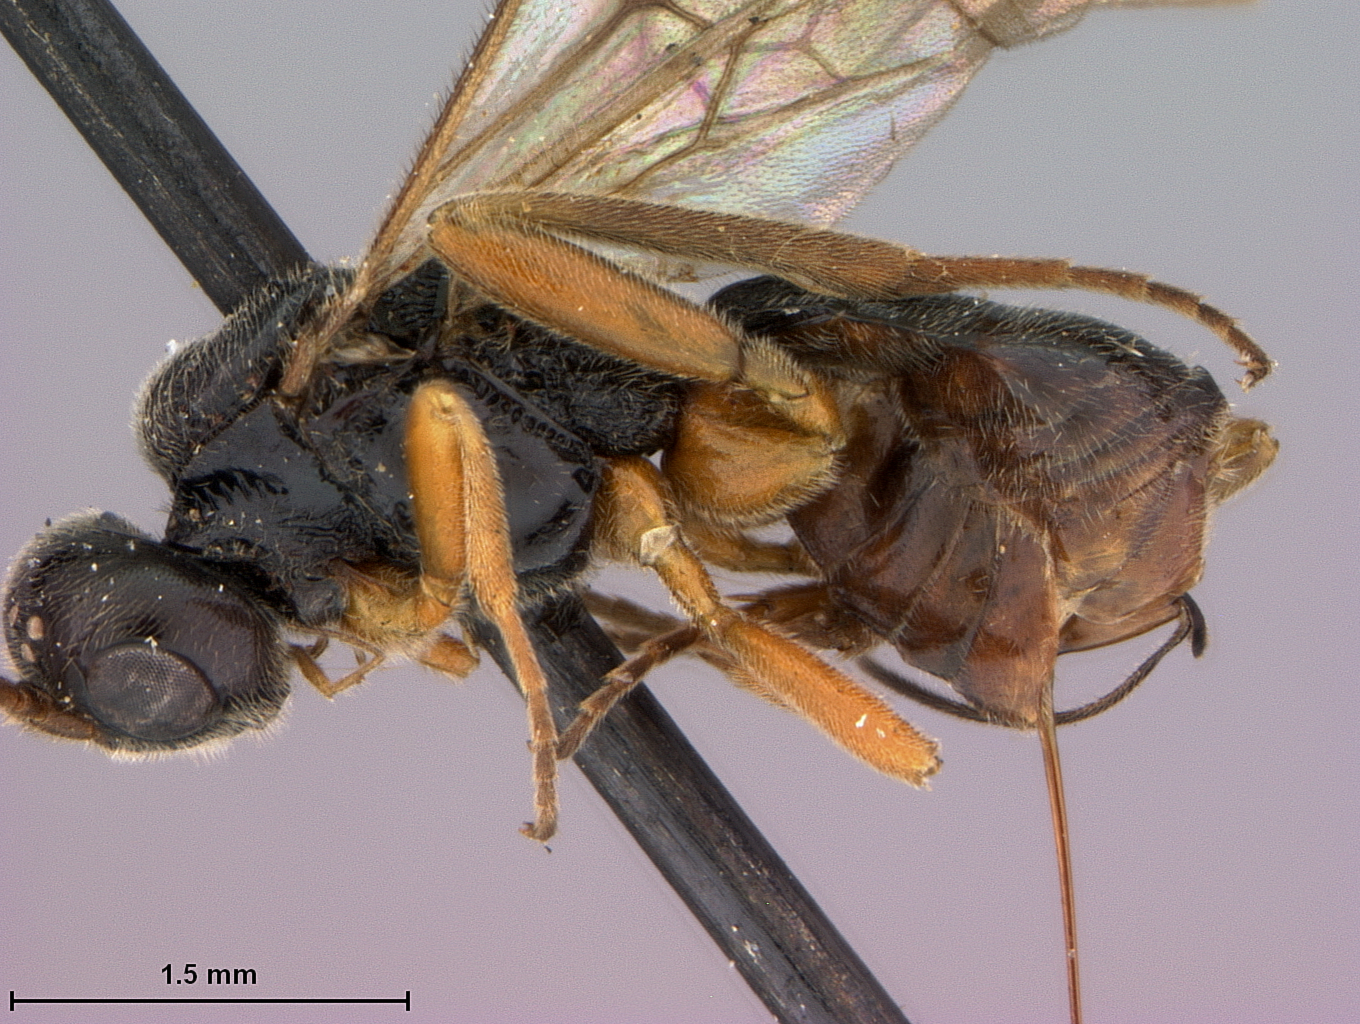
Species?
Brachistes strigitergum
